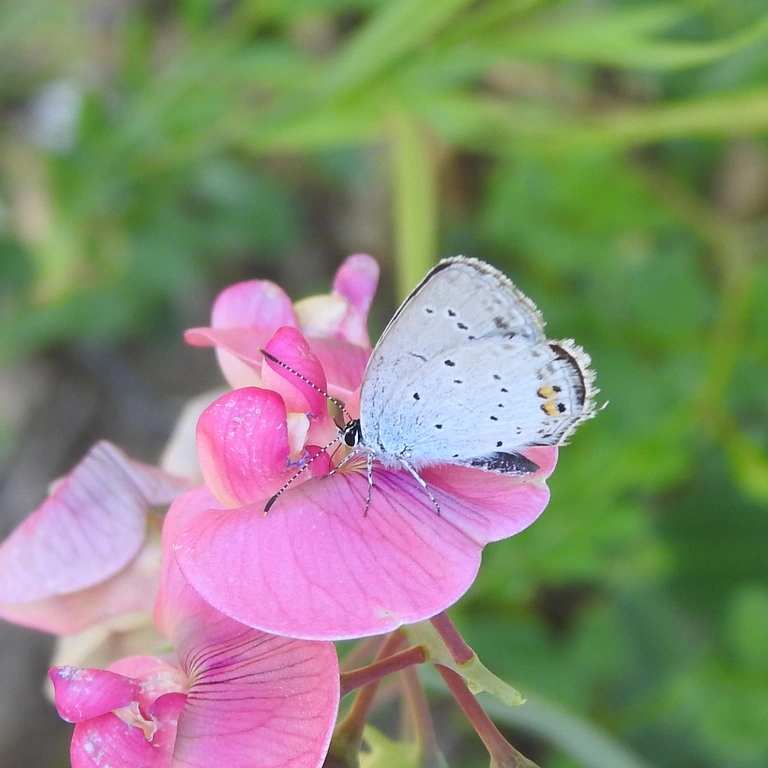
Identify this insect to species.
Cupido argiades (also Elkalyce argiades)
